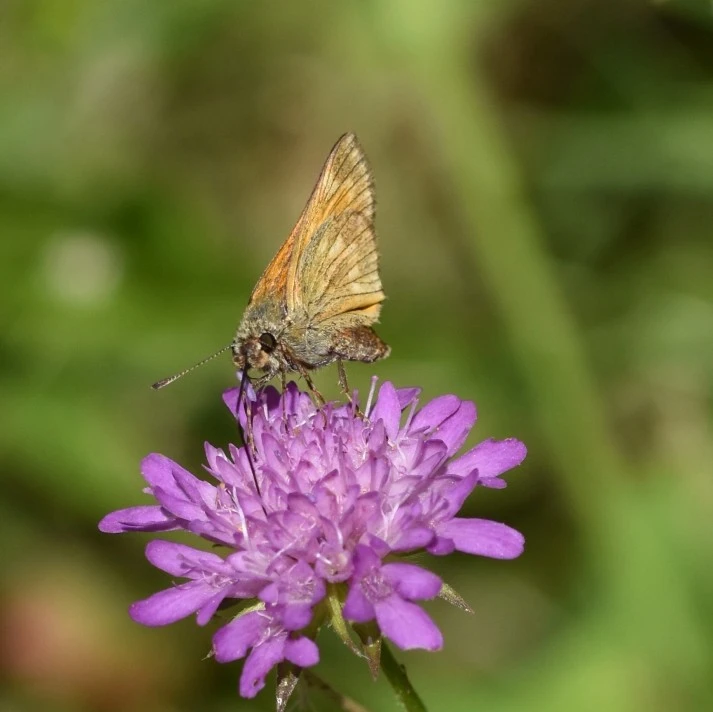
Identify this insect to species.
Ochlodes sylvanus (also Ochlodes venata)
